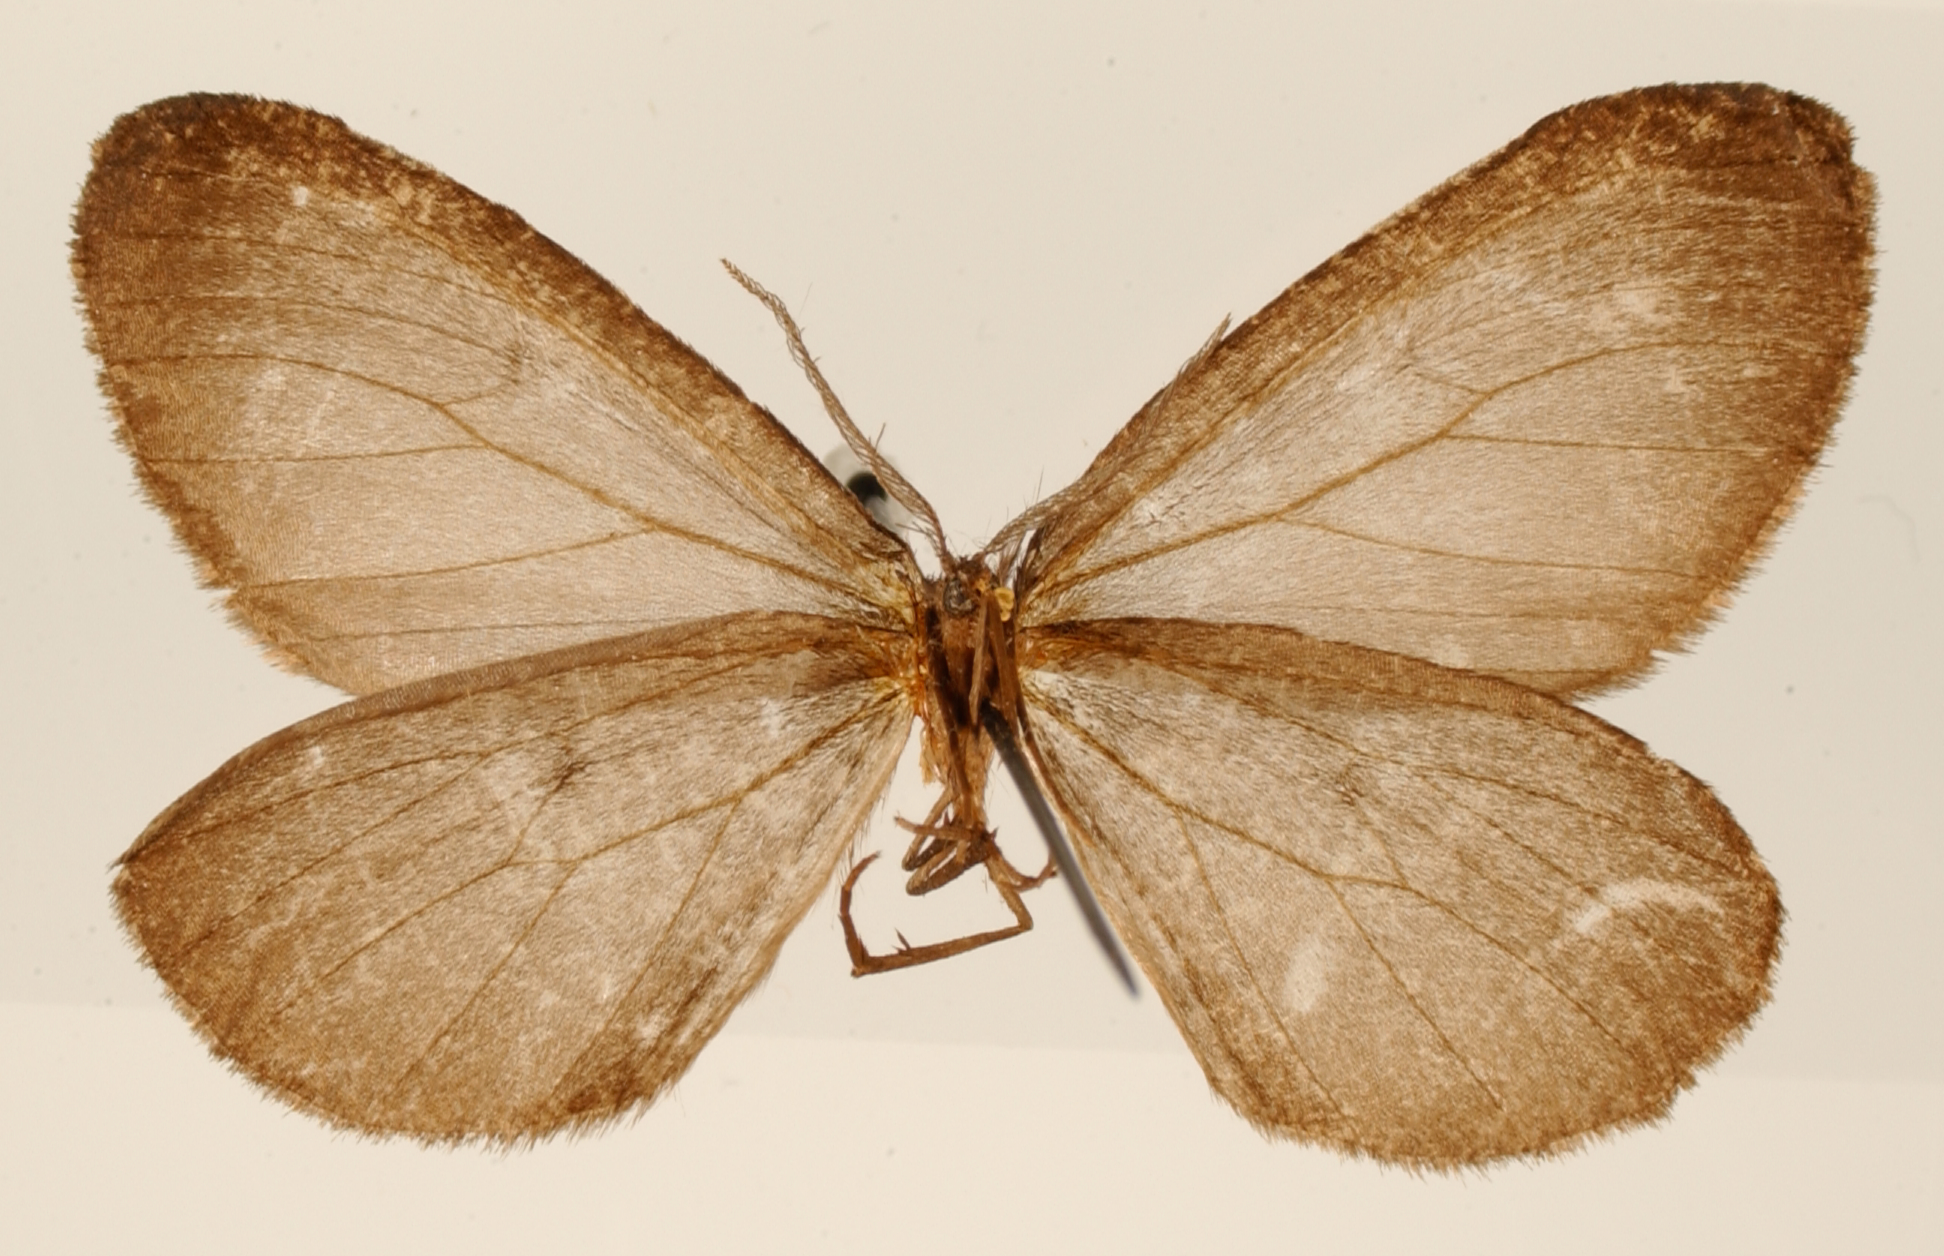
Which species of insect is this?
Heteroleuca pullata
